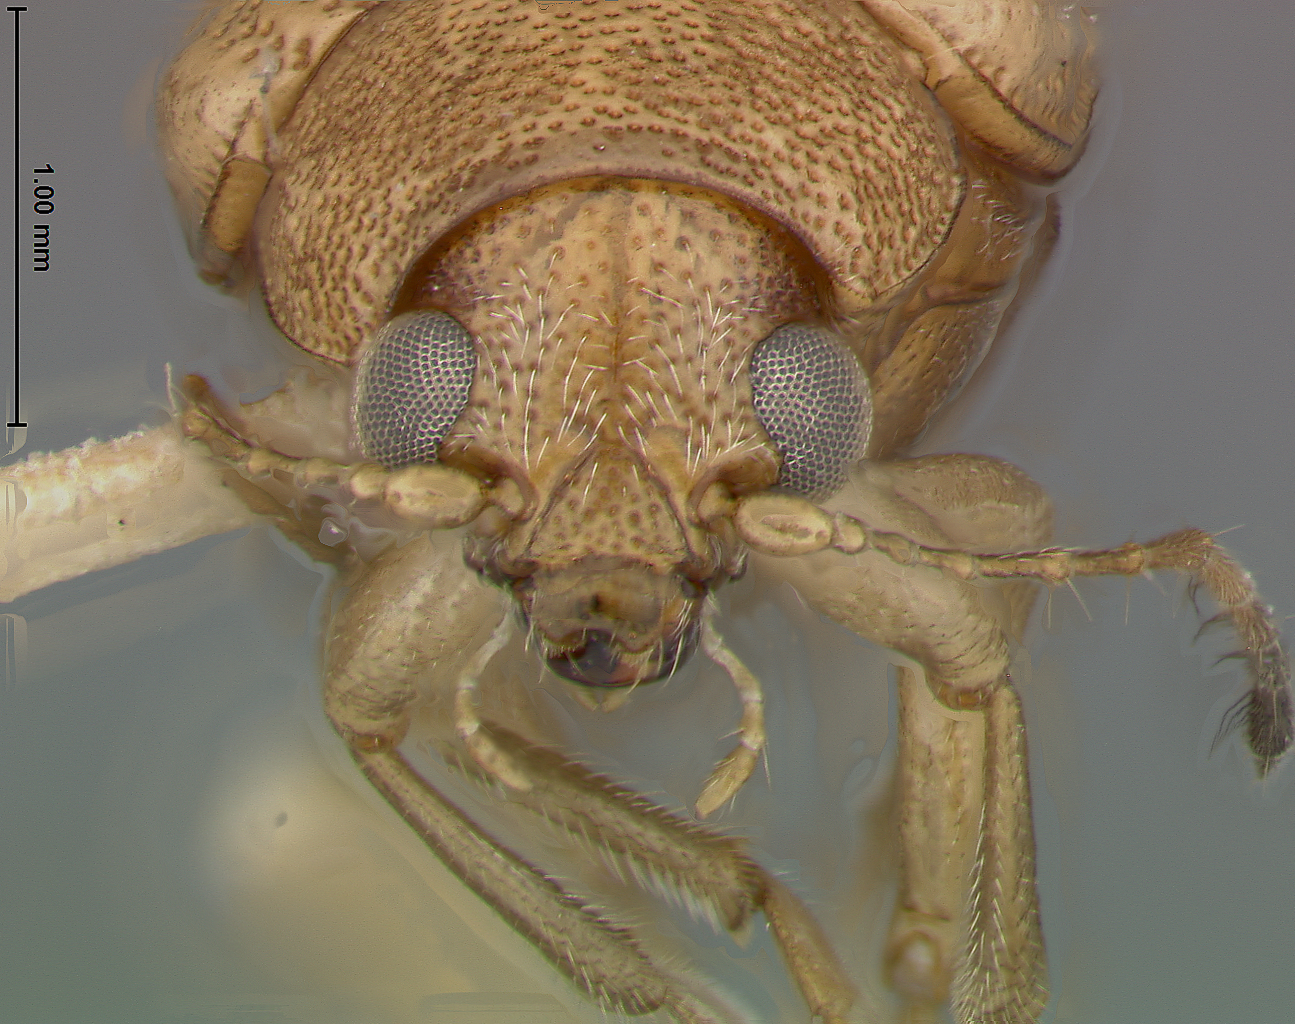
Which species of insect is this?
Colaspis recurva
